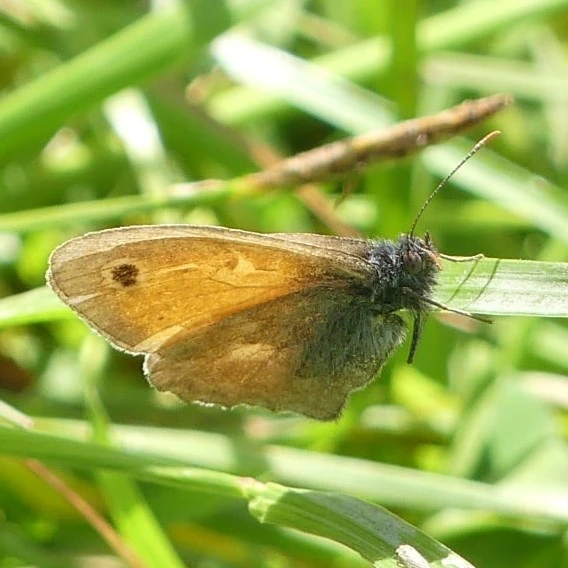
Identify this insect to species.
Coenonympha pamphilus
